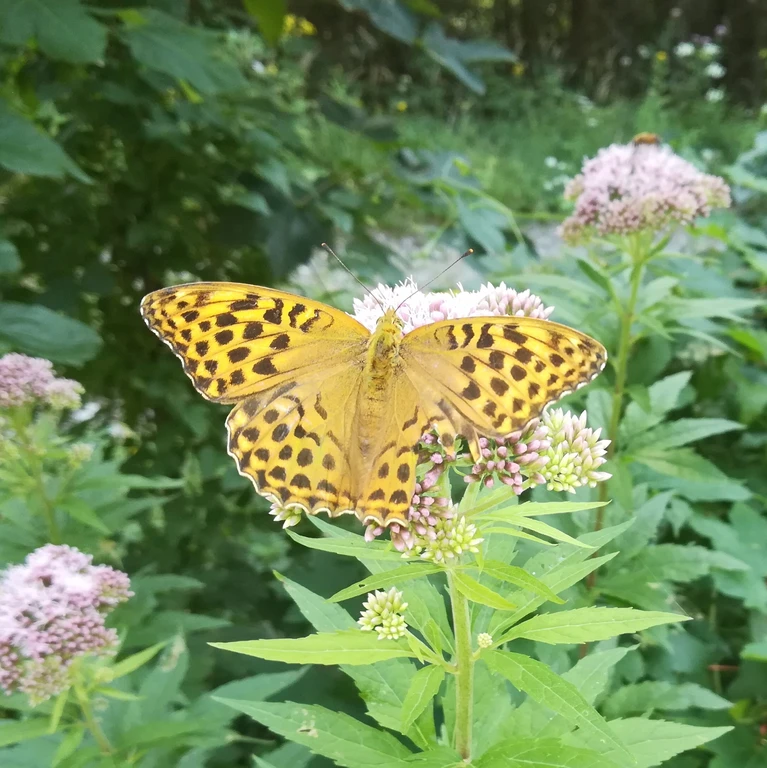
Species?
Argynnis paphia
